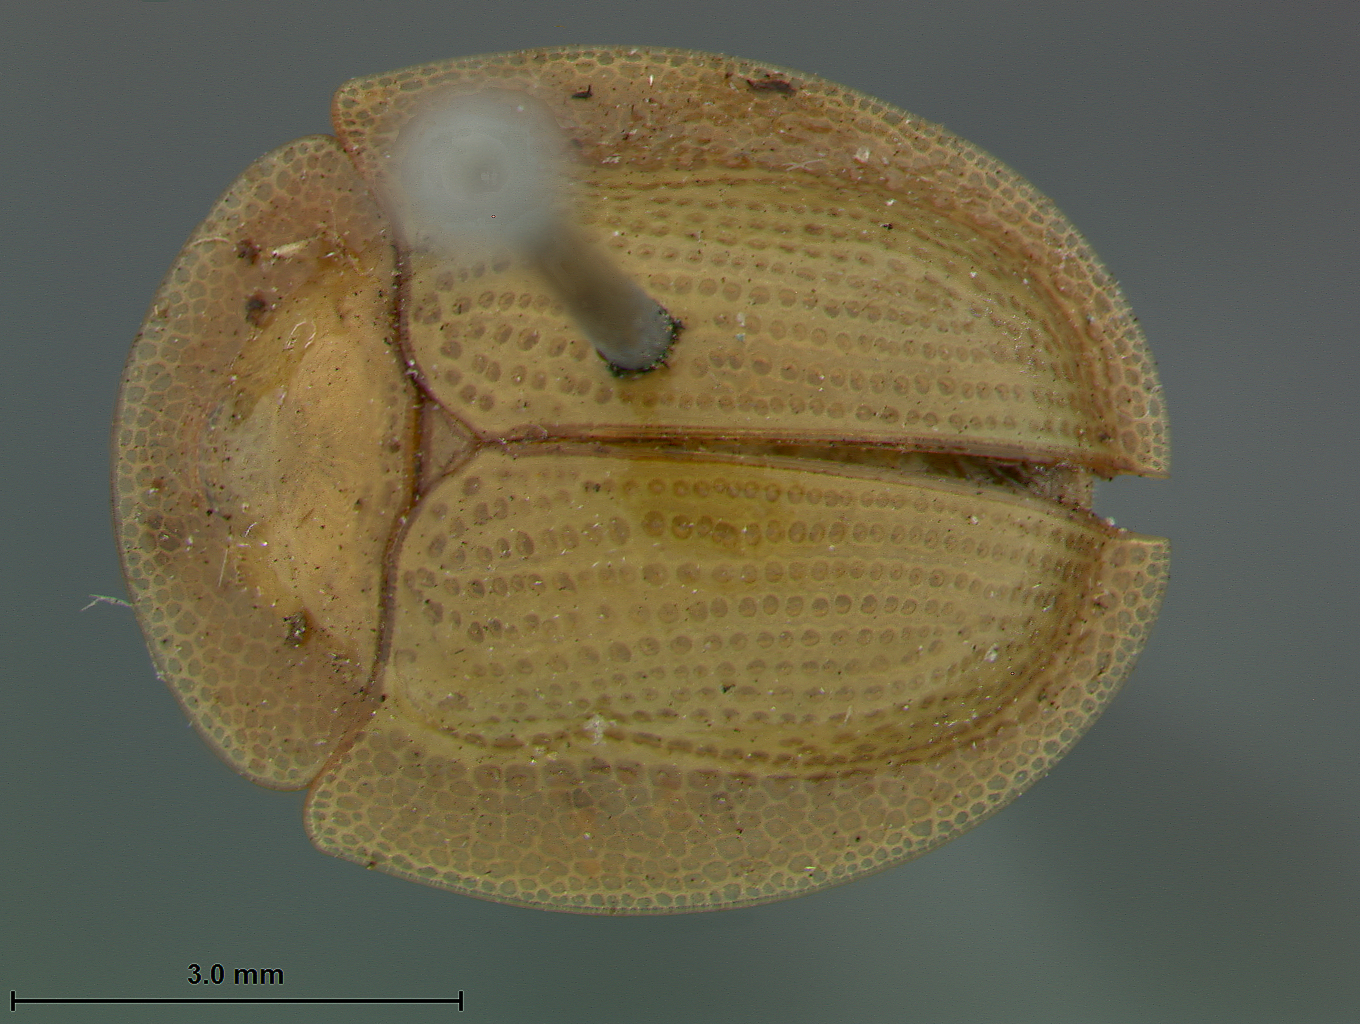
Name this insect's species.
Cassida fuscopunctata
